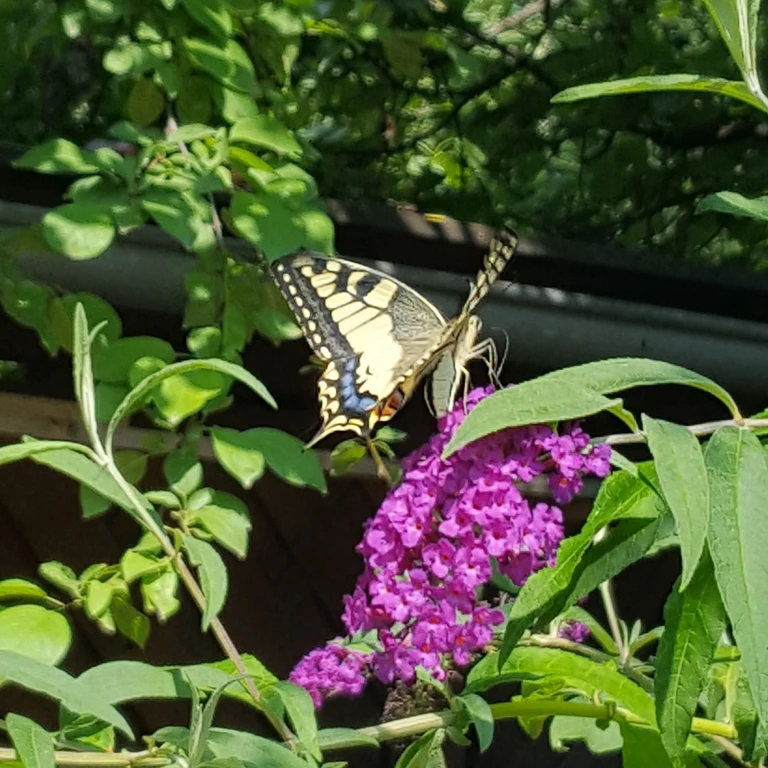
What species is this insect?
Papilio machaon
